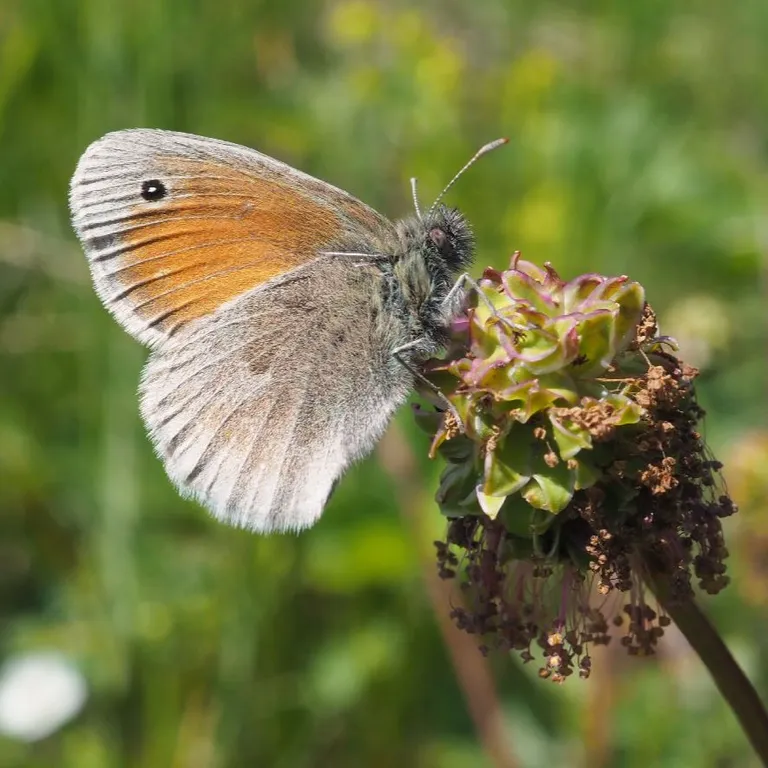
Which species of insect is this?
Coenonympha pamphilus
